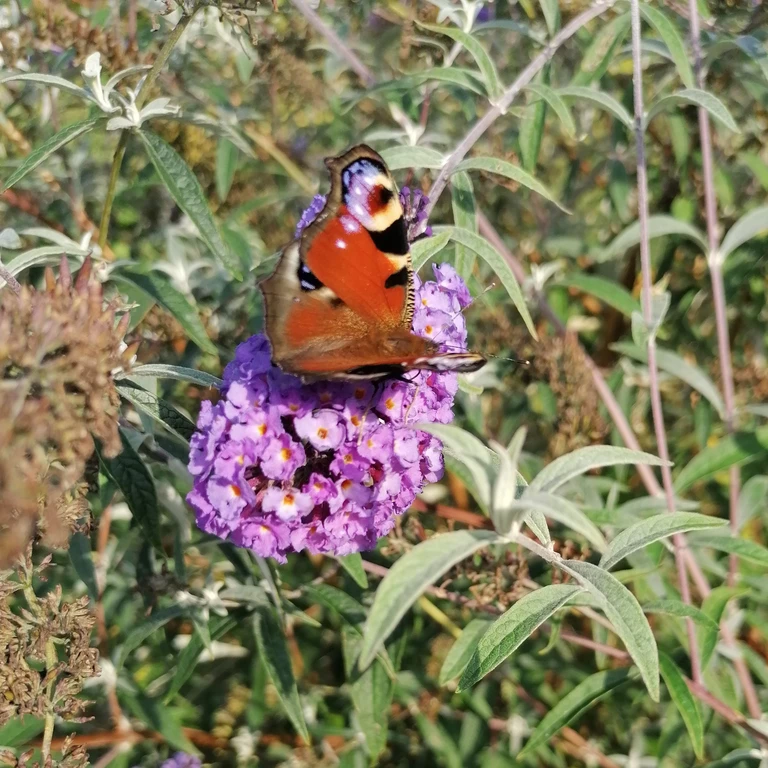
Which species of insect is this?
Aglais io
